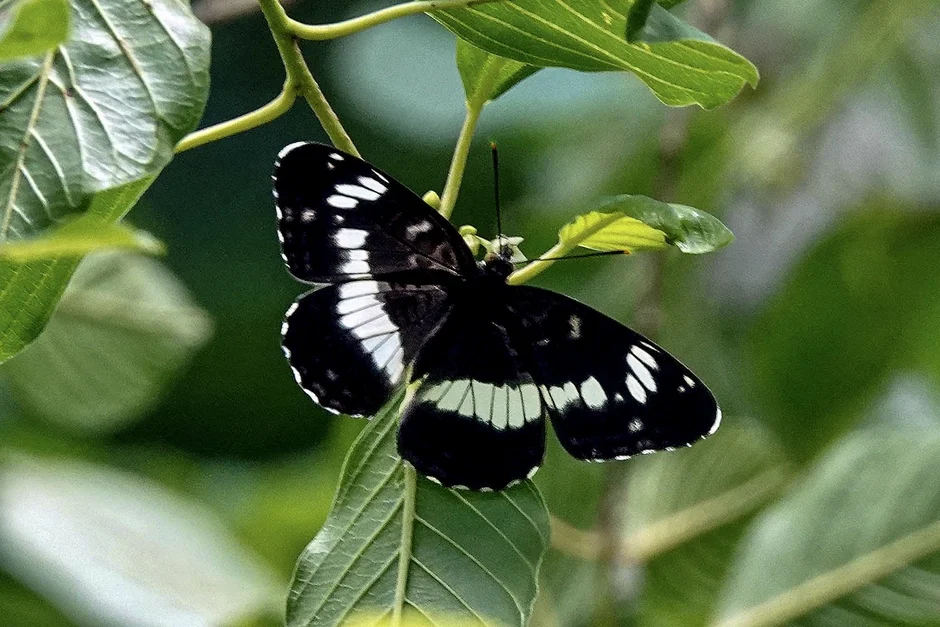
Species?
Limenitis camilla (also Ladoga camilla)
